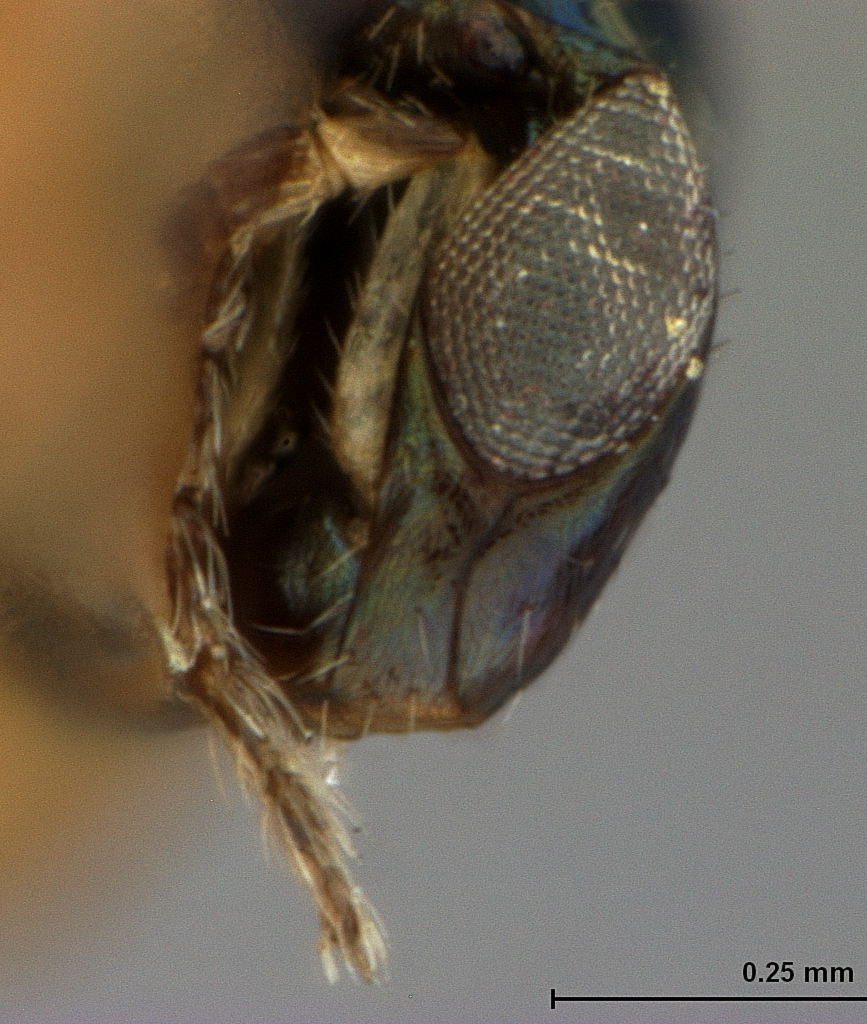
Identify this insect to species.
Tetrastichus microrhopalae
